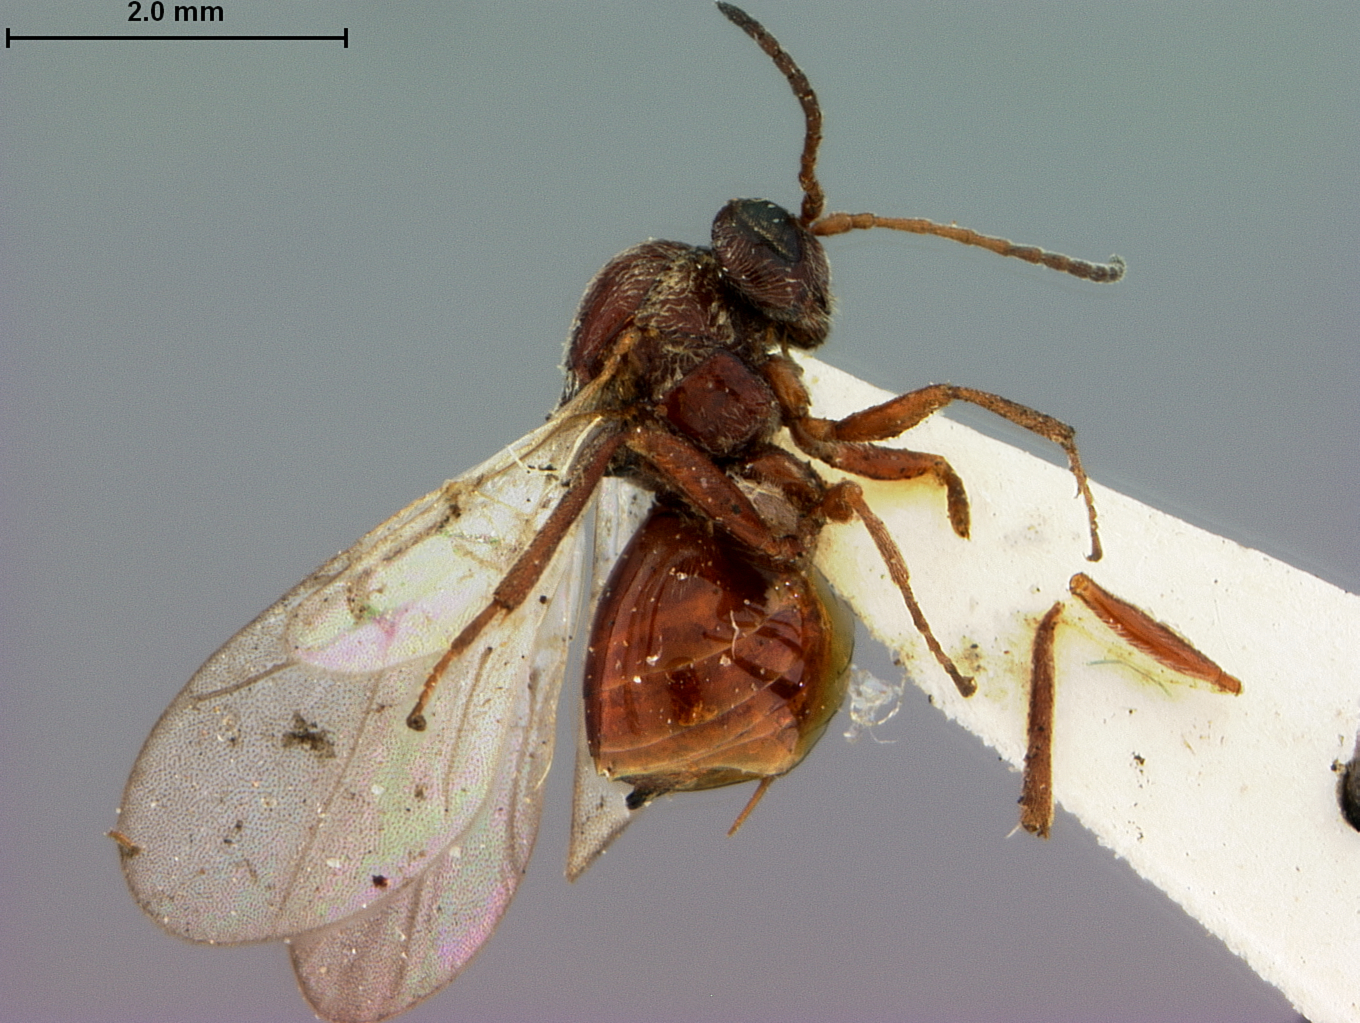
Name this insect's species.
Andricus vernus
